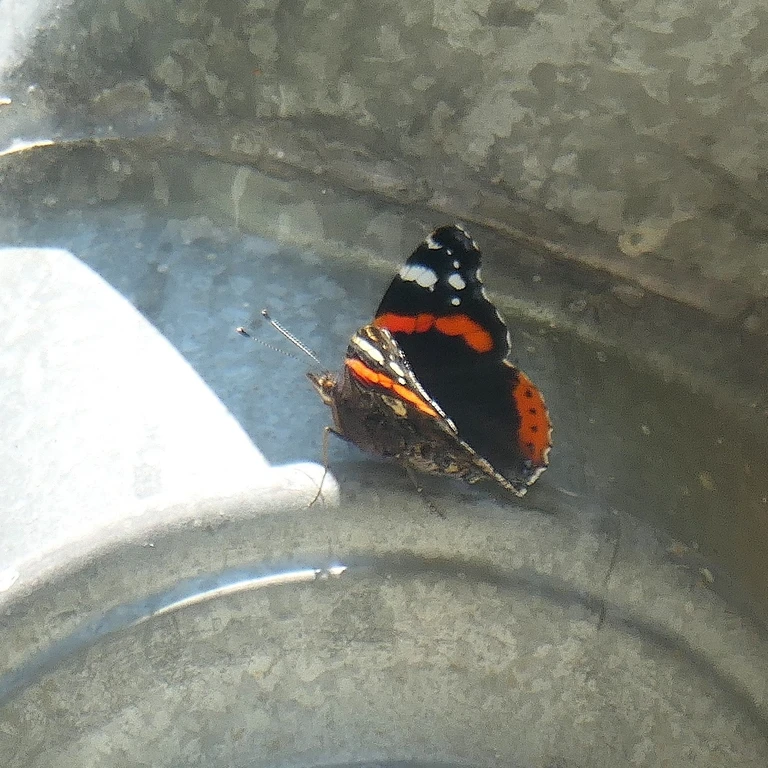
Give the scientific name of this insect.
Vanessa atalanta
